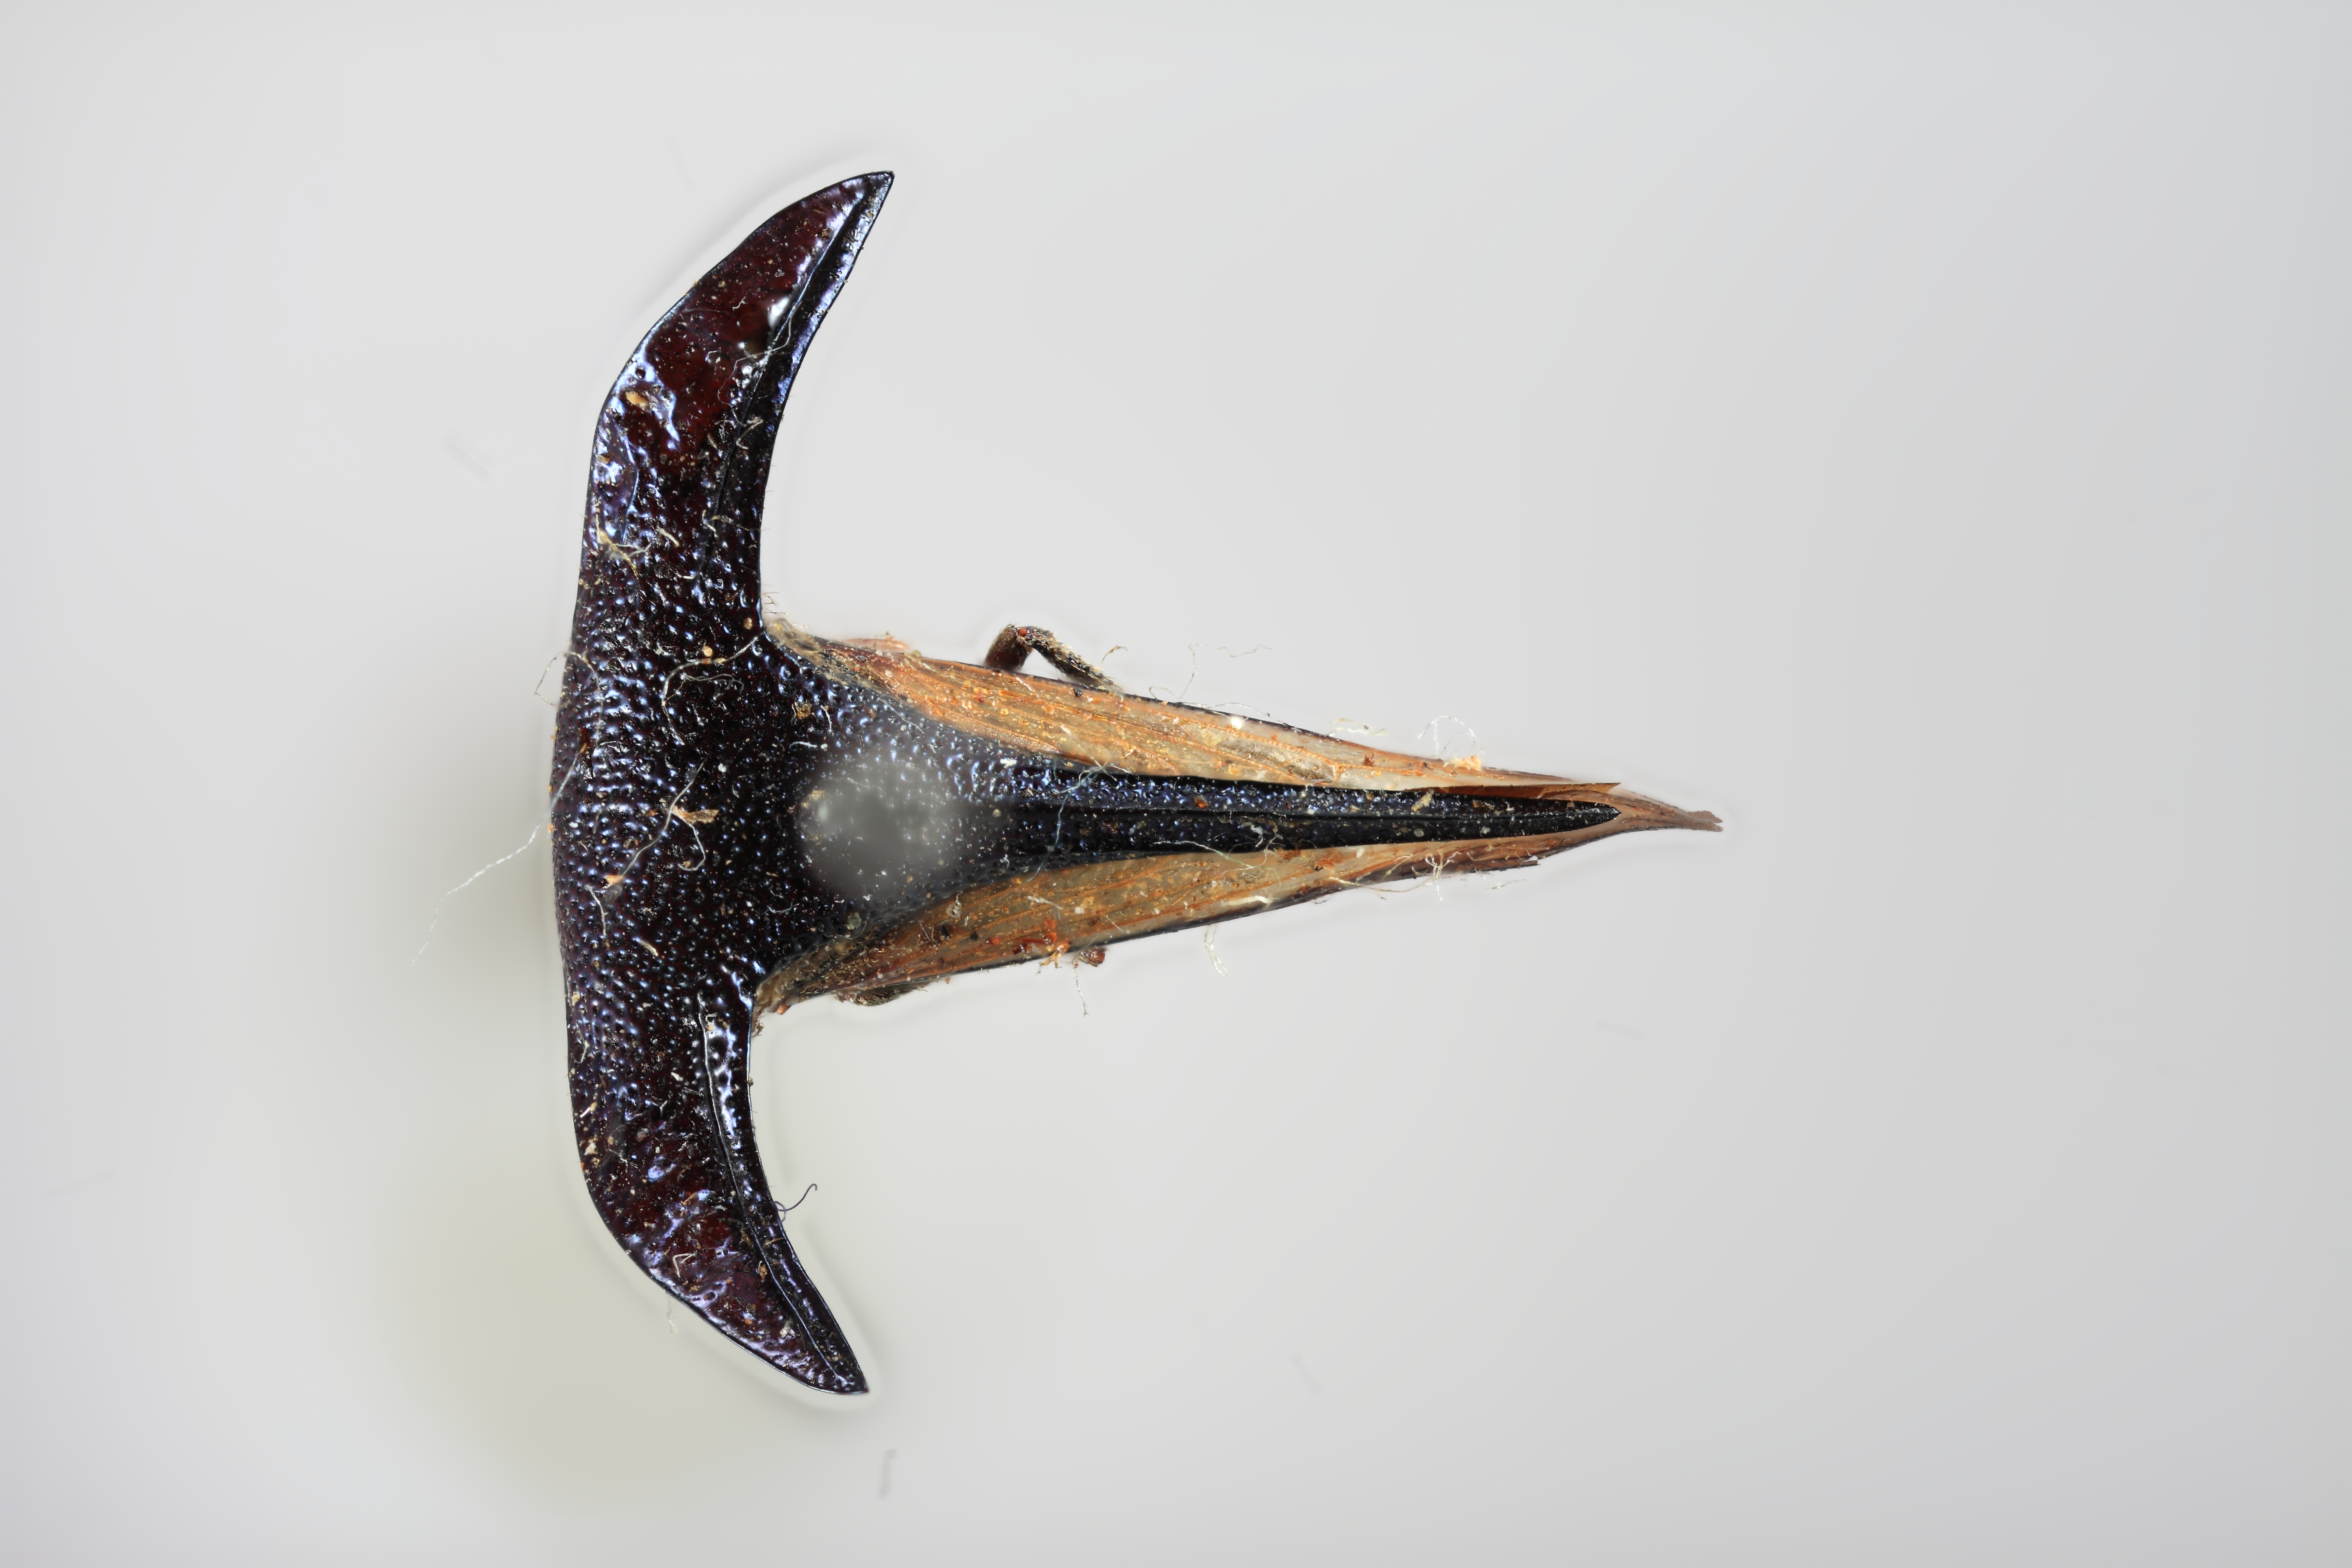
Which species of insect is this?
Centrotypus laticornis
